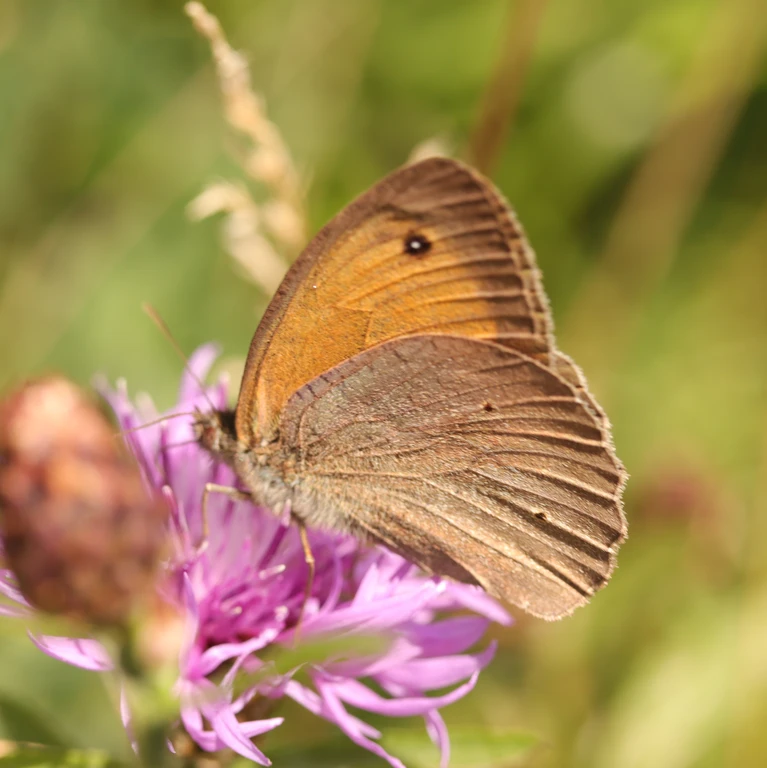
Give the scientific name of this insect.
Maniola jurtina
